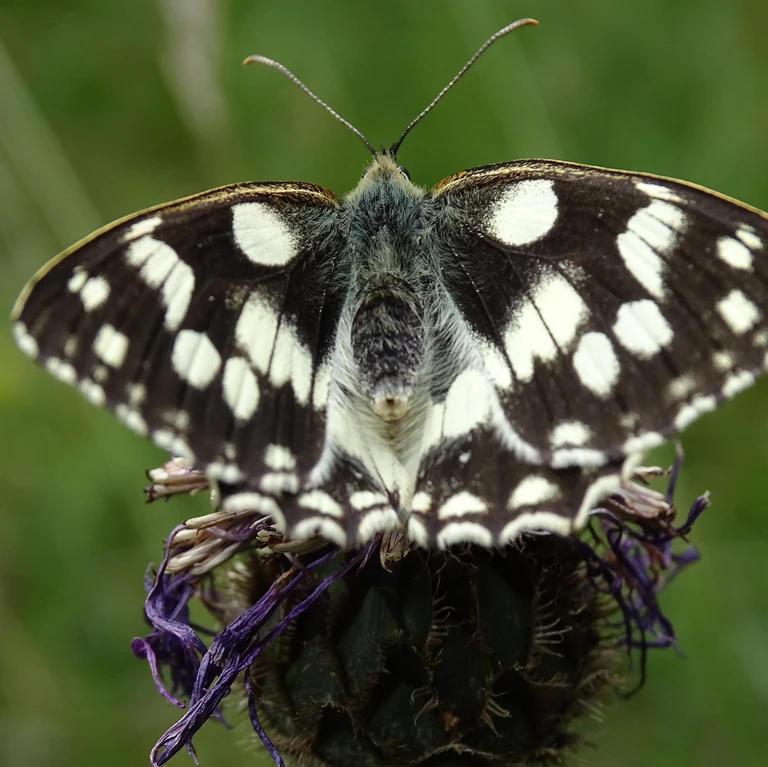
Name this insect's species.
Melanargia galathea
